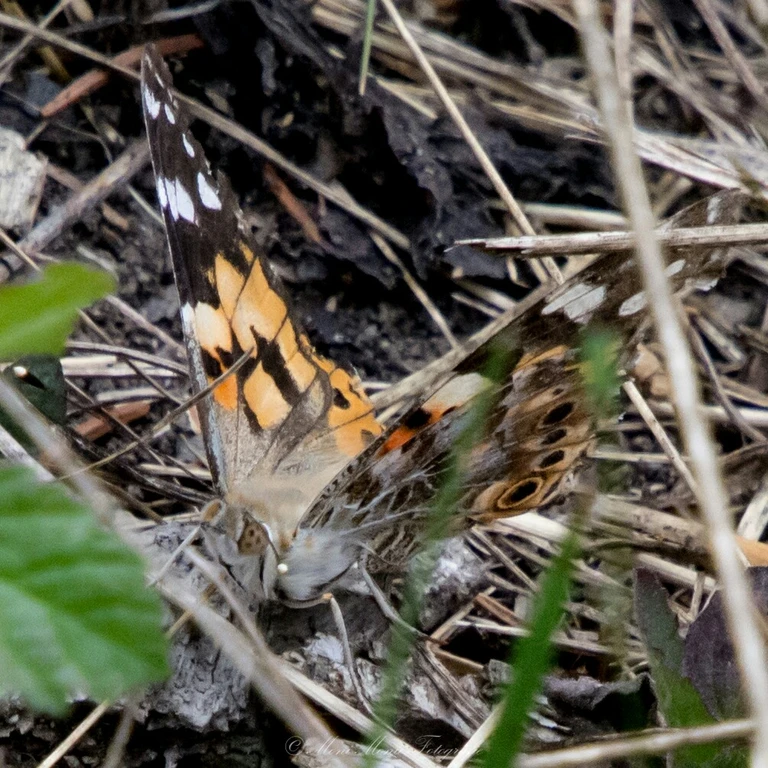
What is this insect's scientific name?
Vanessa cardui
